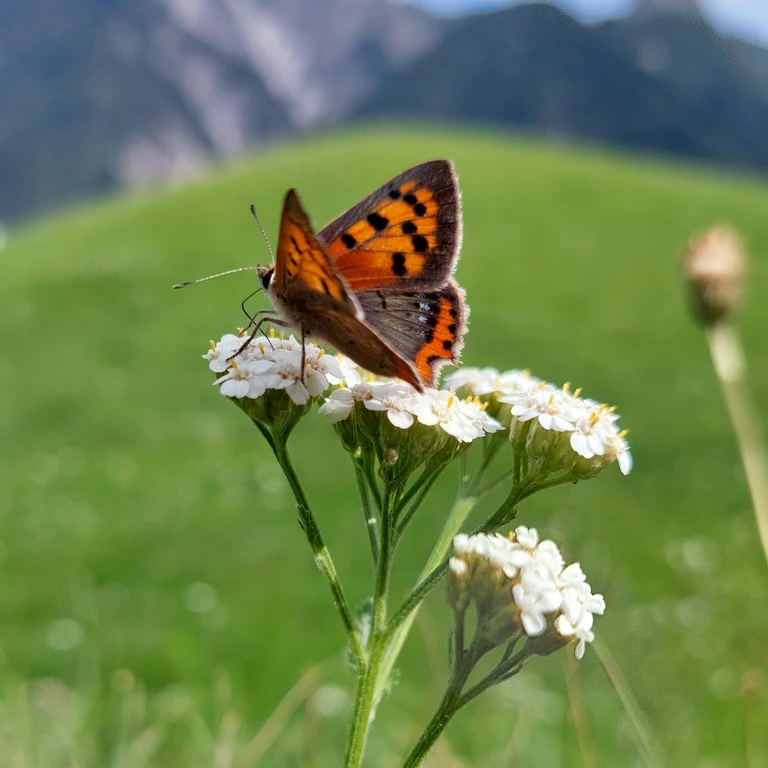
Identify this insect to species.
Lycaena phlaeas
